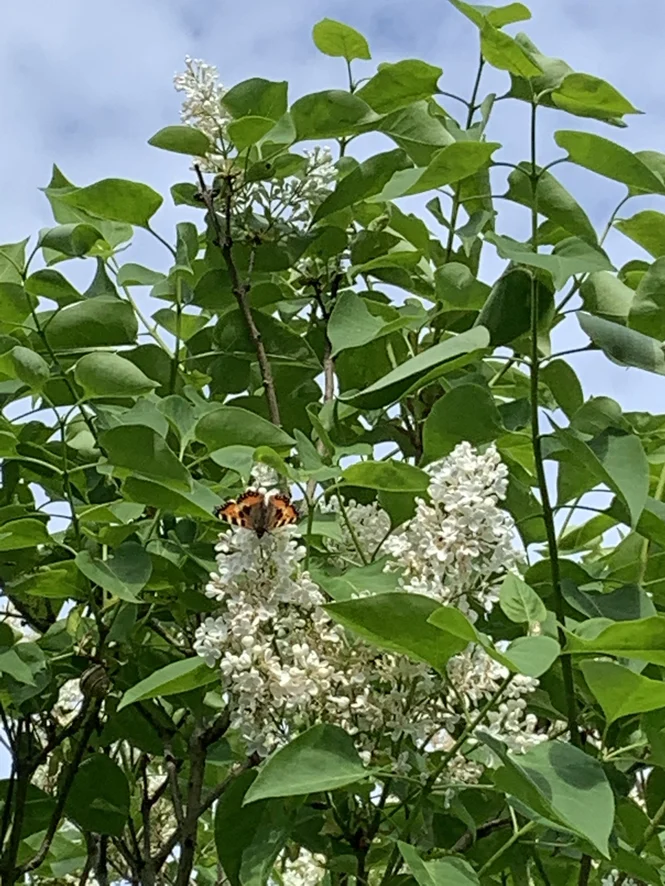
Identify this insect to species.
Aglais urticae
